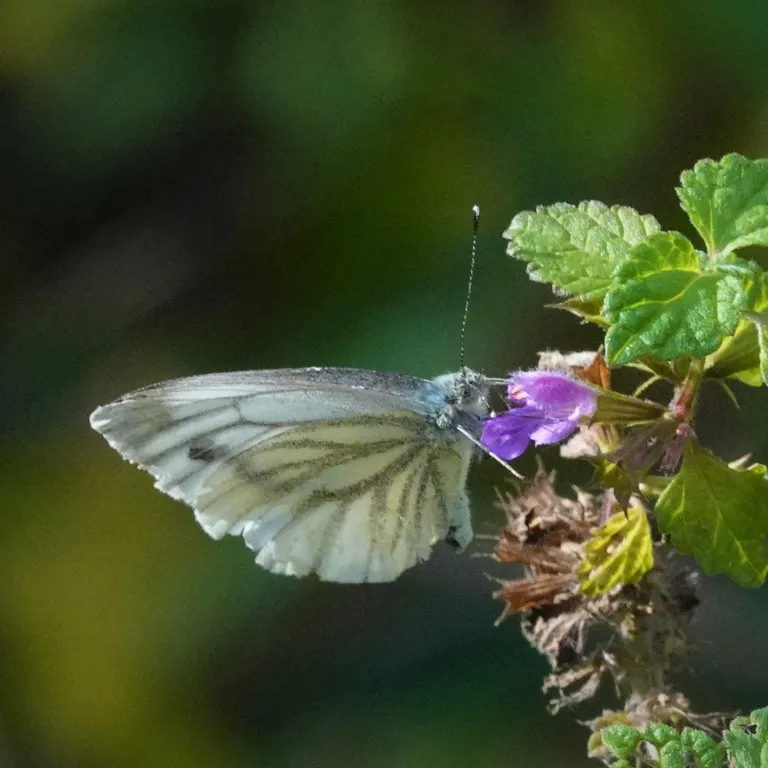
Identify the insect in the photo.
Pieris napi
